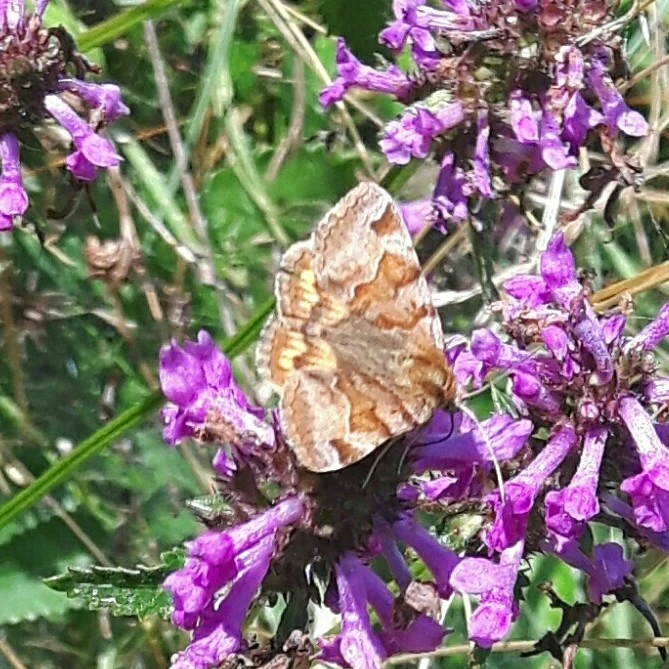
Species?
Euclidia glyphica
